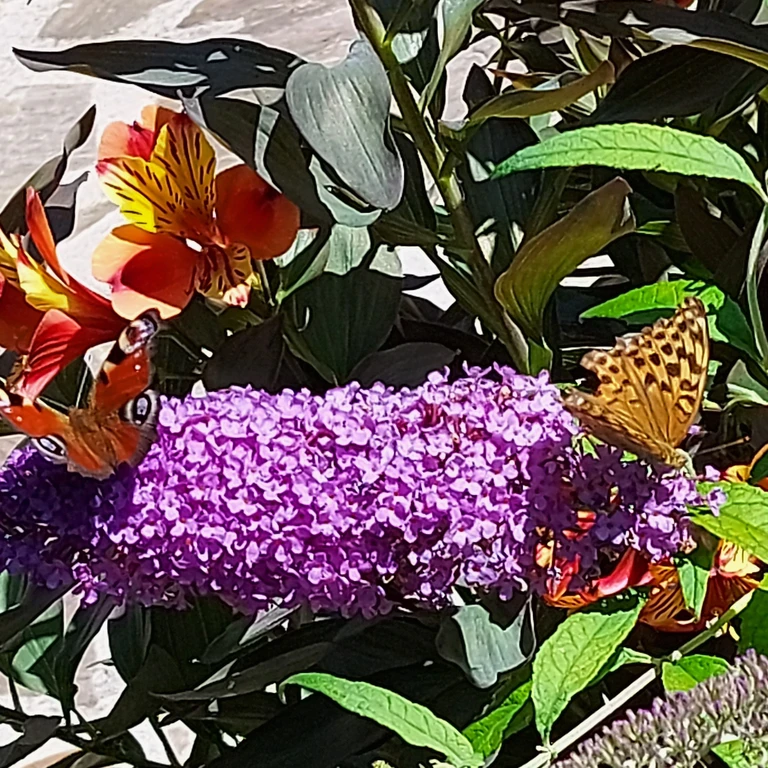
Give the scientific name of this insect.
Argynnis paphia
